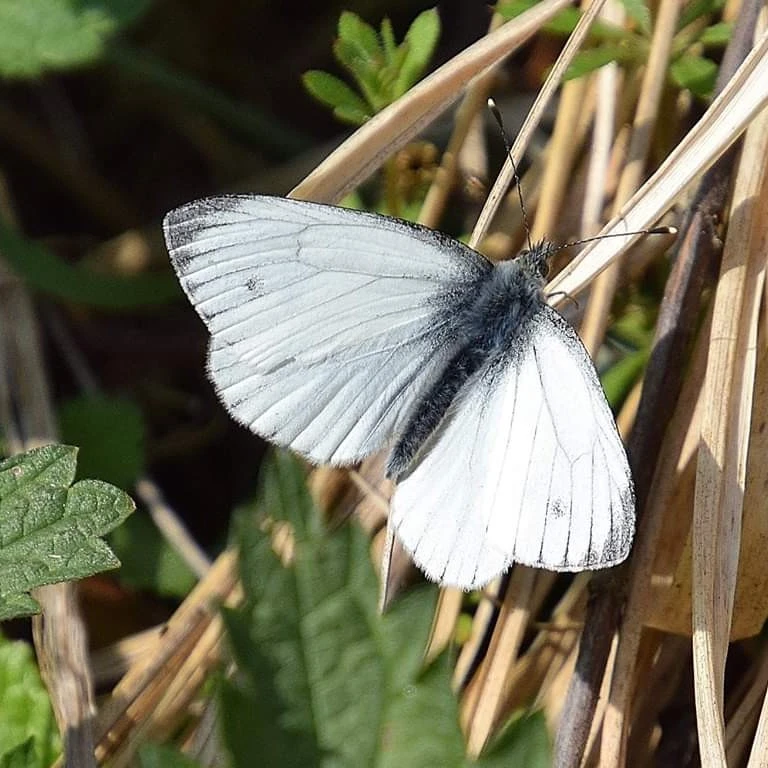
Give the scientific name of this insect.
Pieris napi
